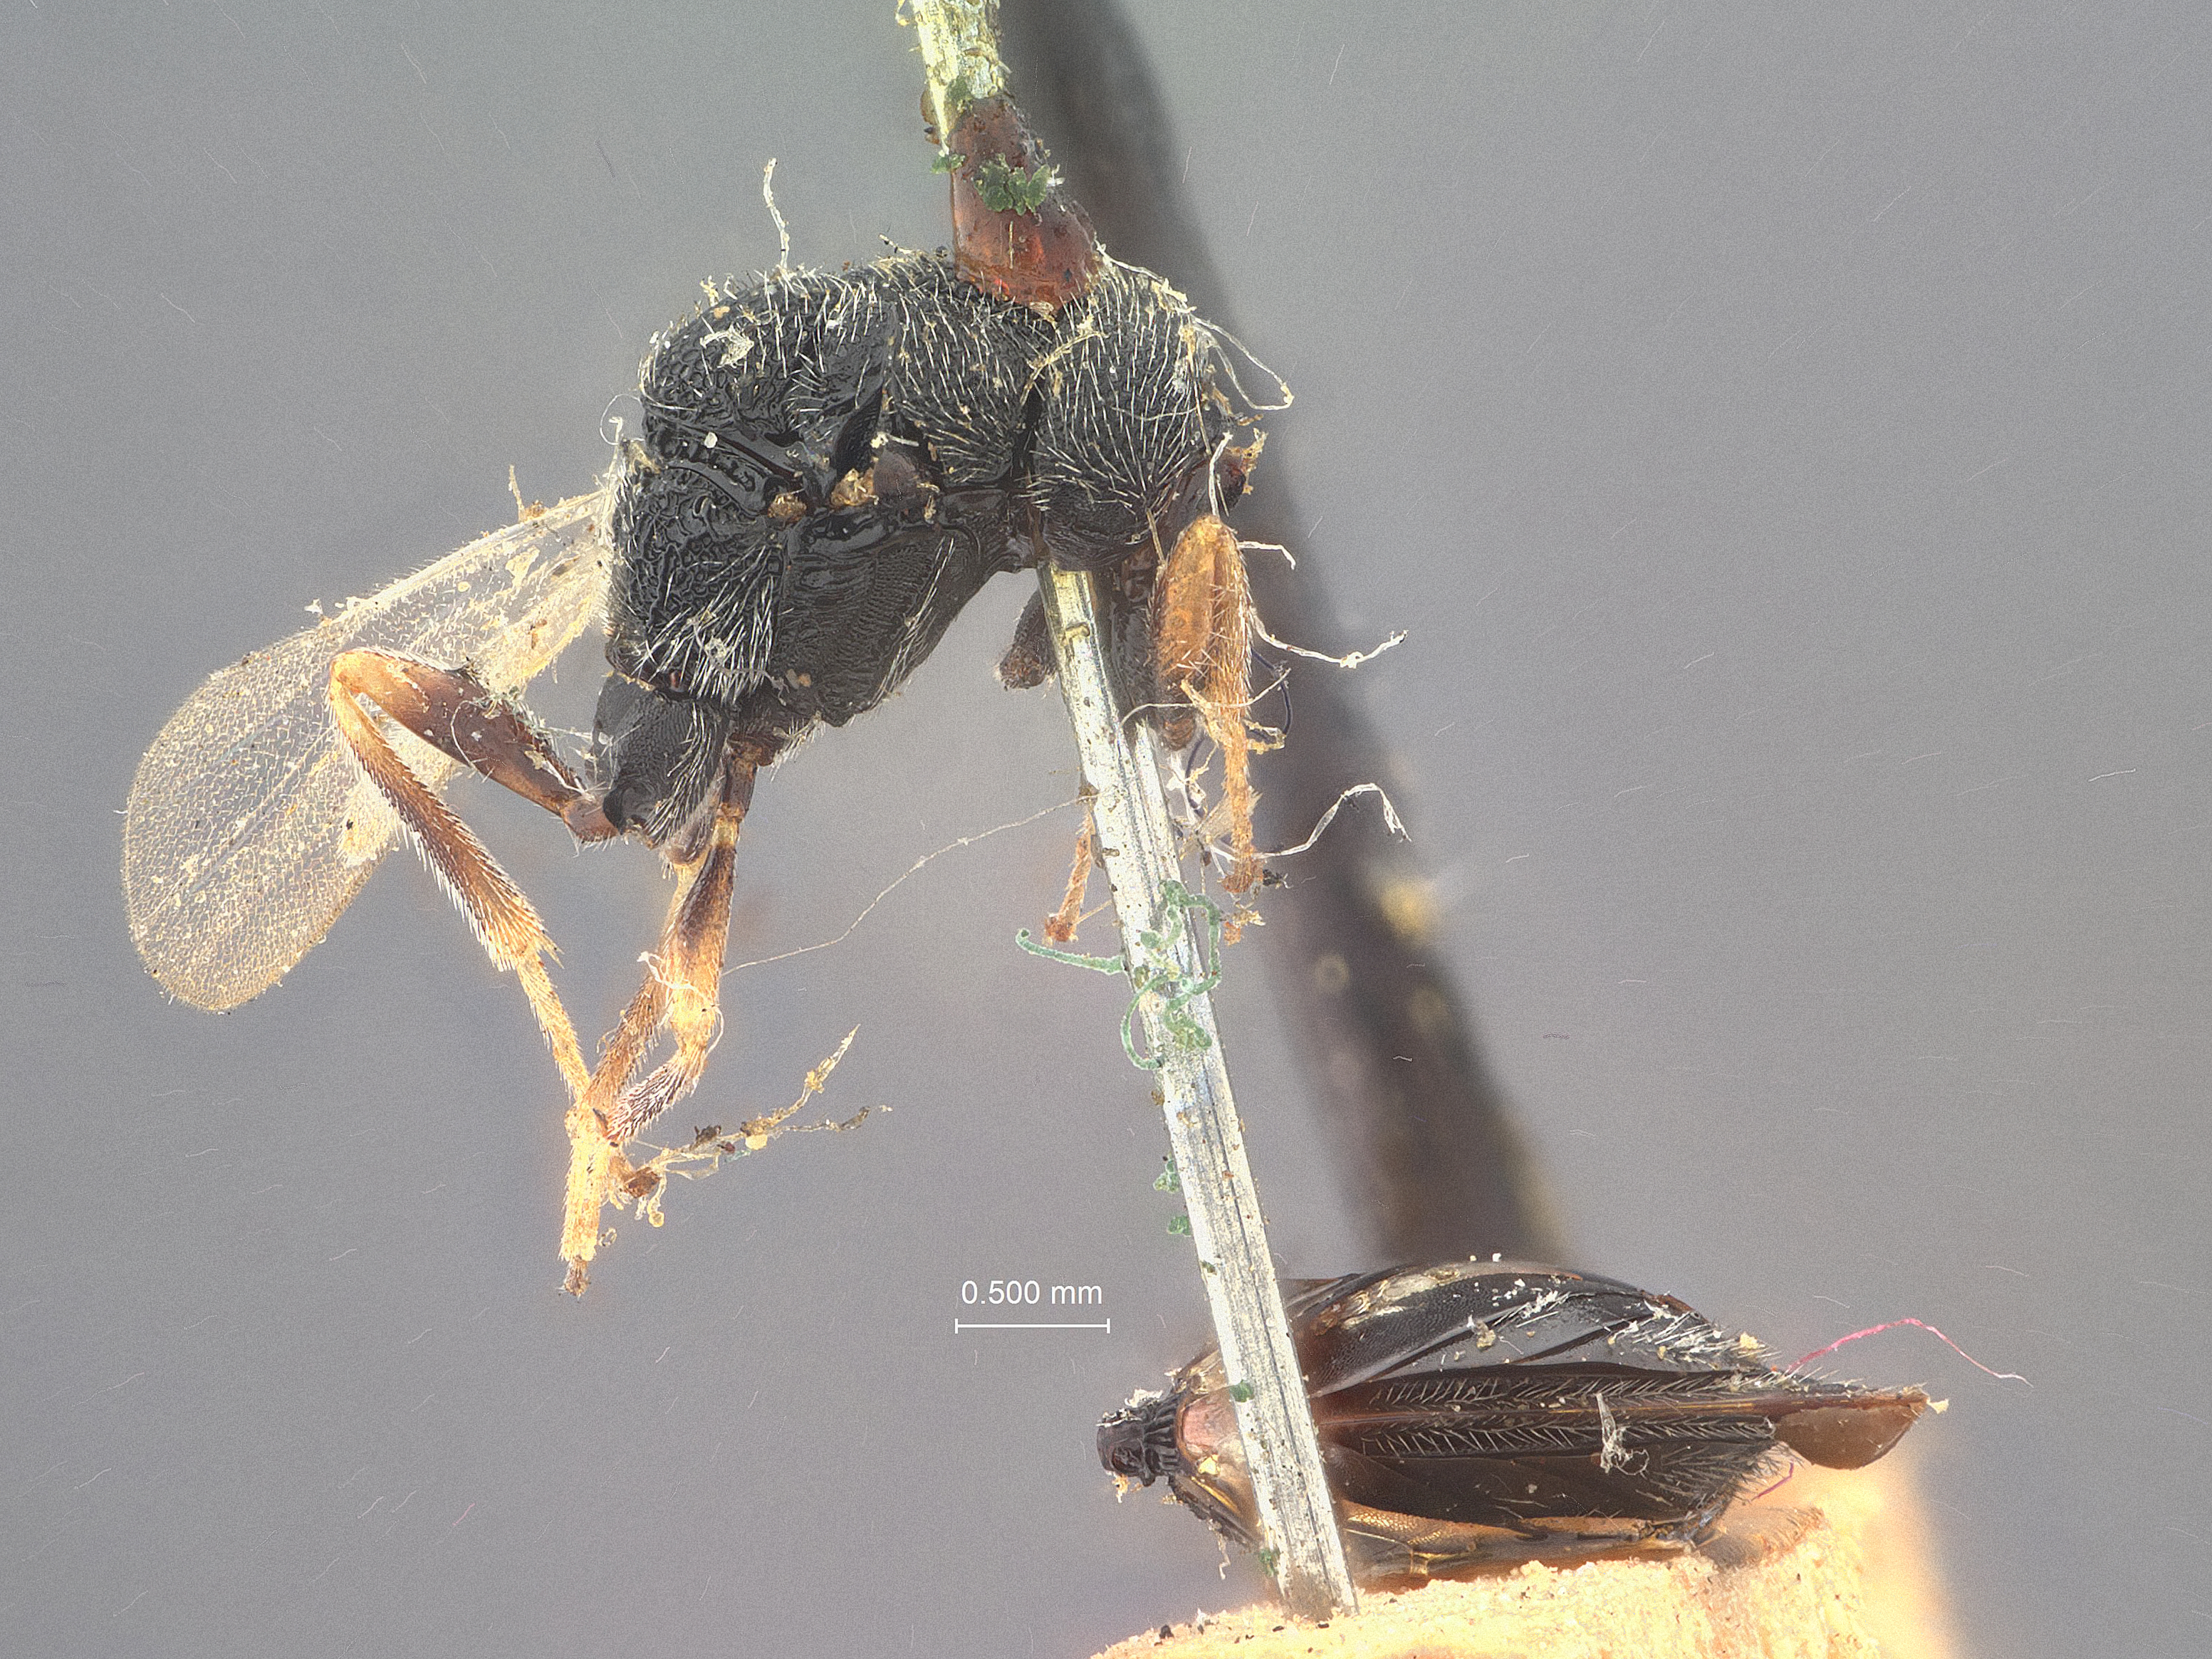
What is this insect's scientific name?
Eurytoma bolteri
